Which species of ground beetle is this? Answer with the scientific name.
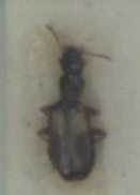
Calodromius spilotus
